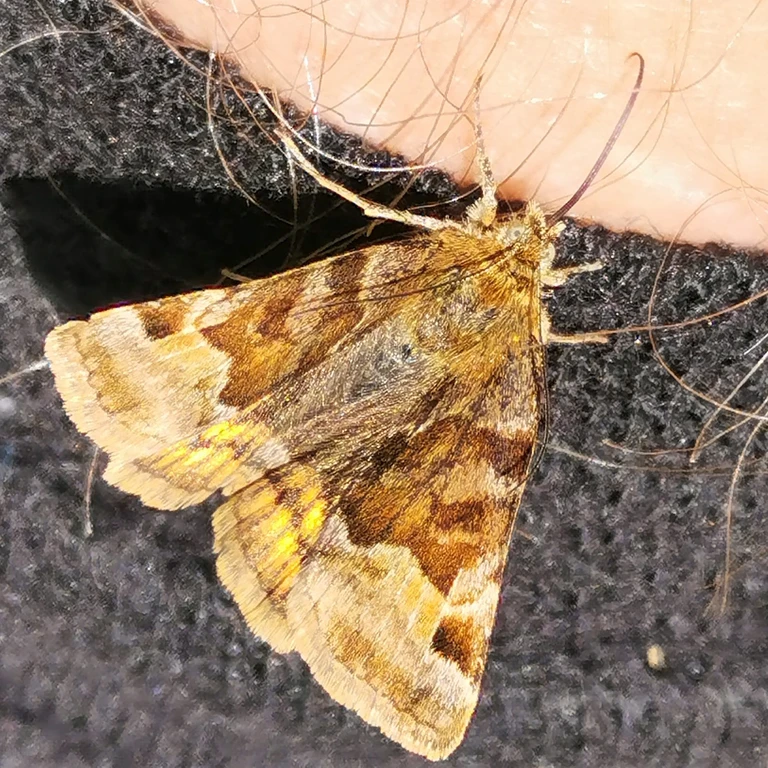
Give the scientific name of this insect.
Euclidia glyphica
